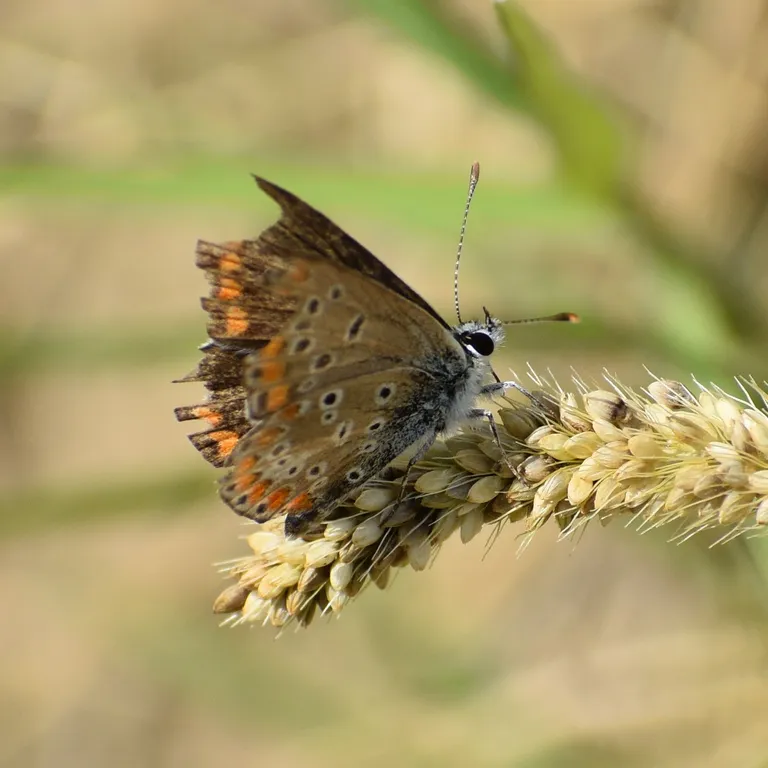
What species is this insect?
Aricia agestis/artaxerxes
